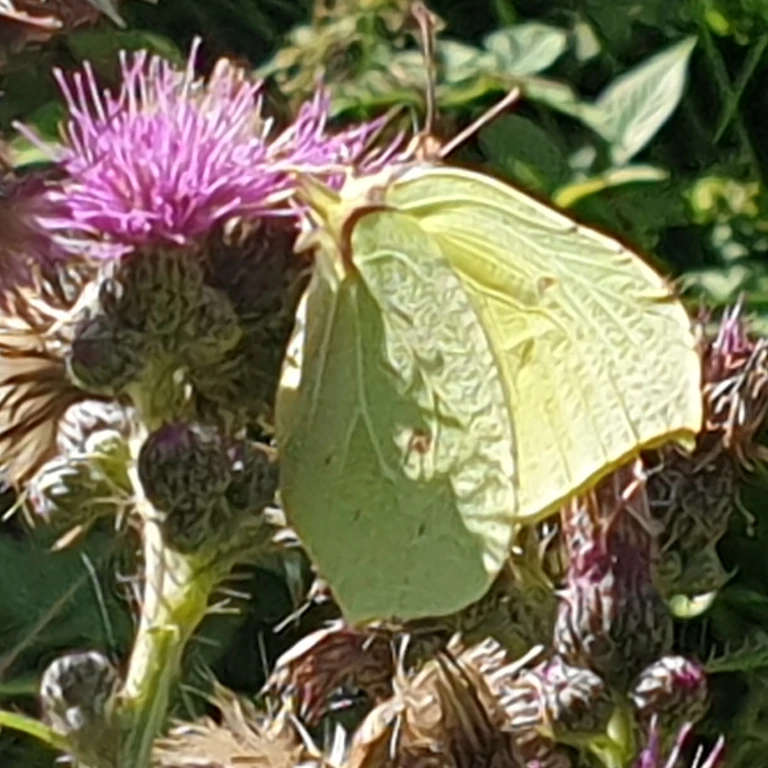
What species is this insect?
Gonepteryx rhamni
